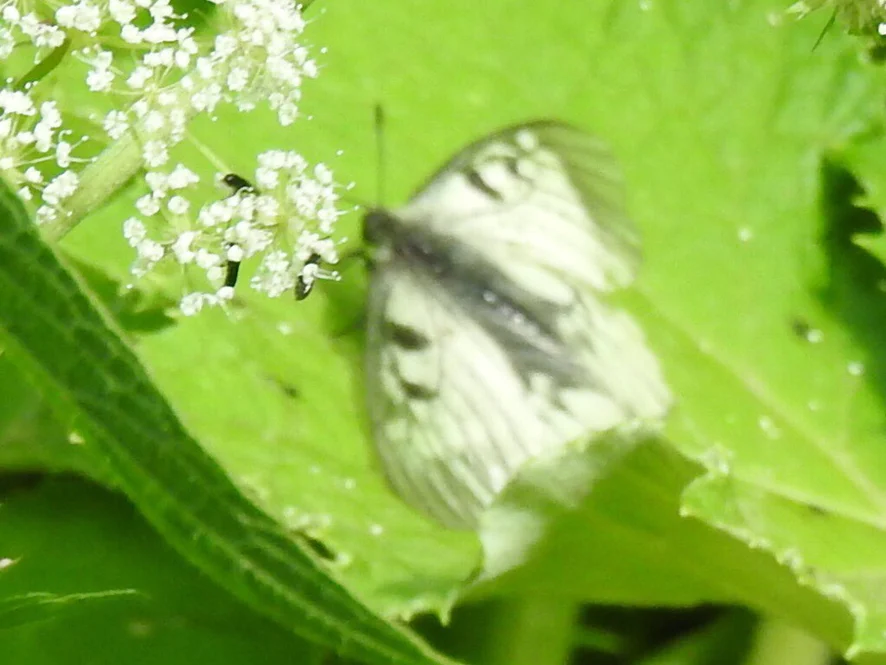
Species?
Parnassius mnemosyne
